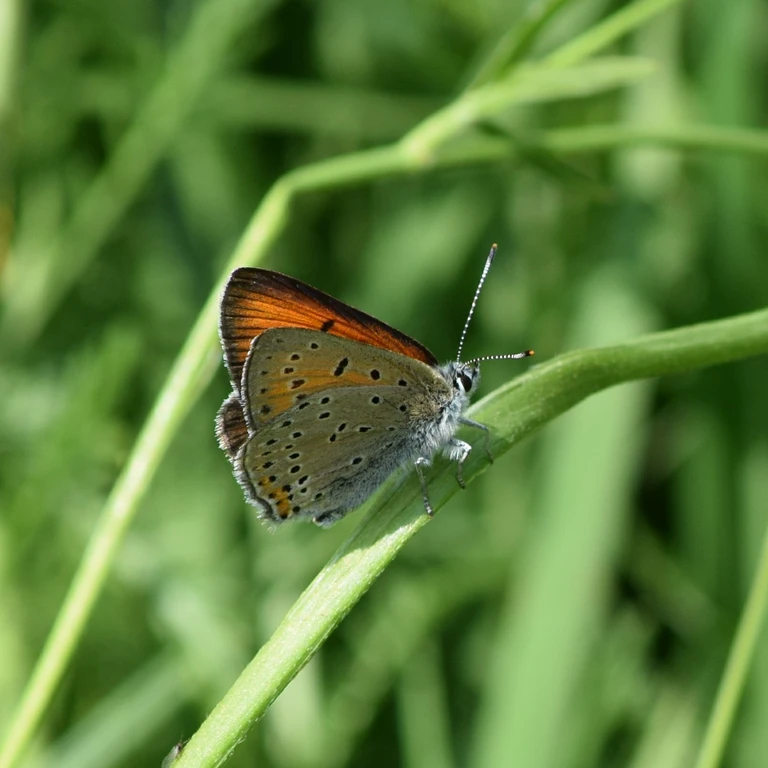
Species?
Lycaena hippothoe (also Palaeochrysophanus hippothoe)
